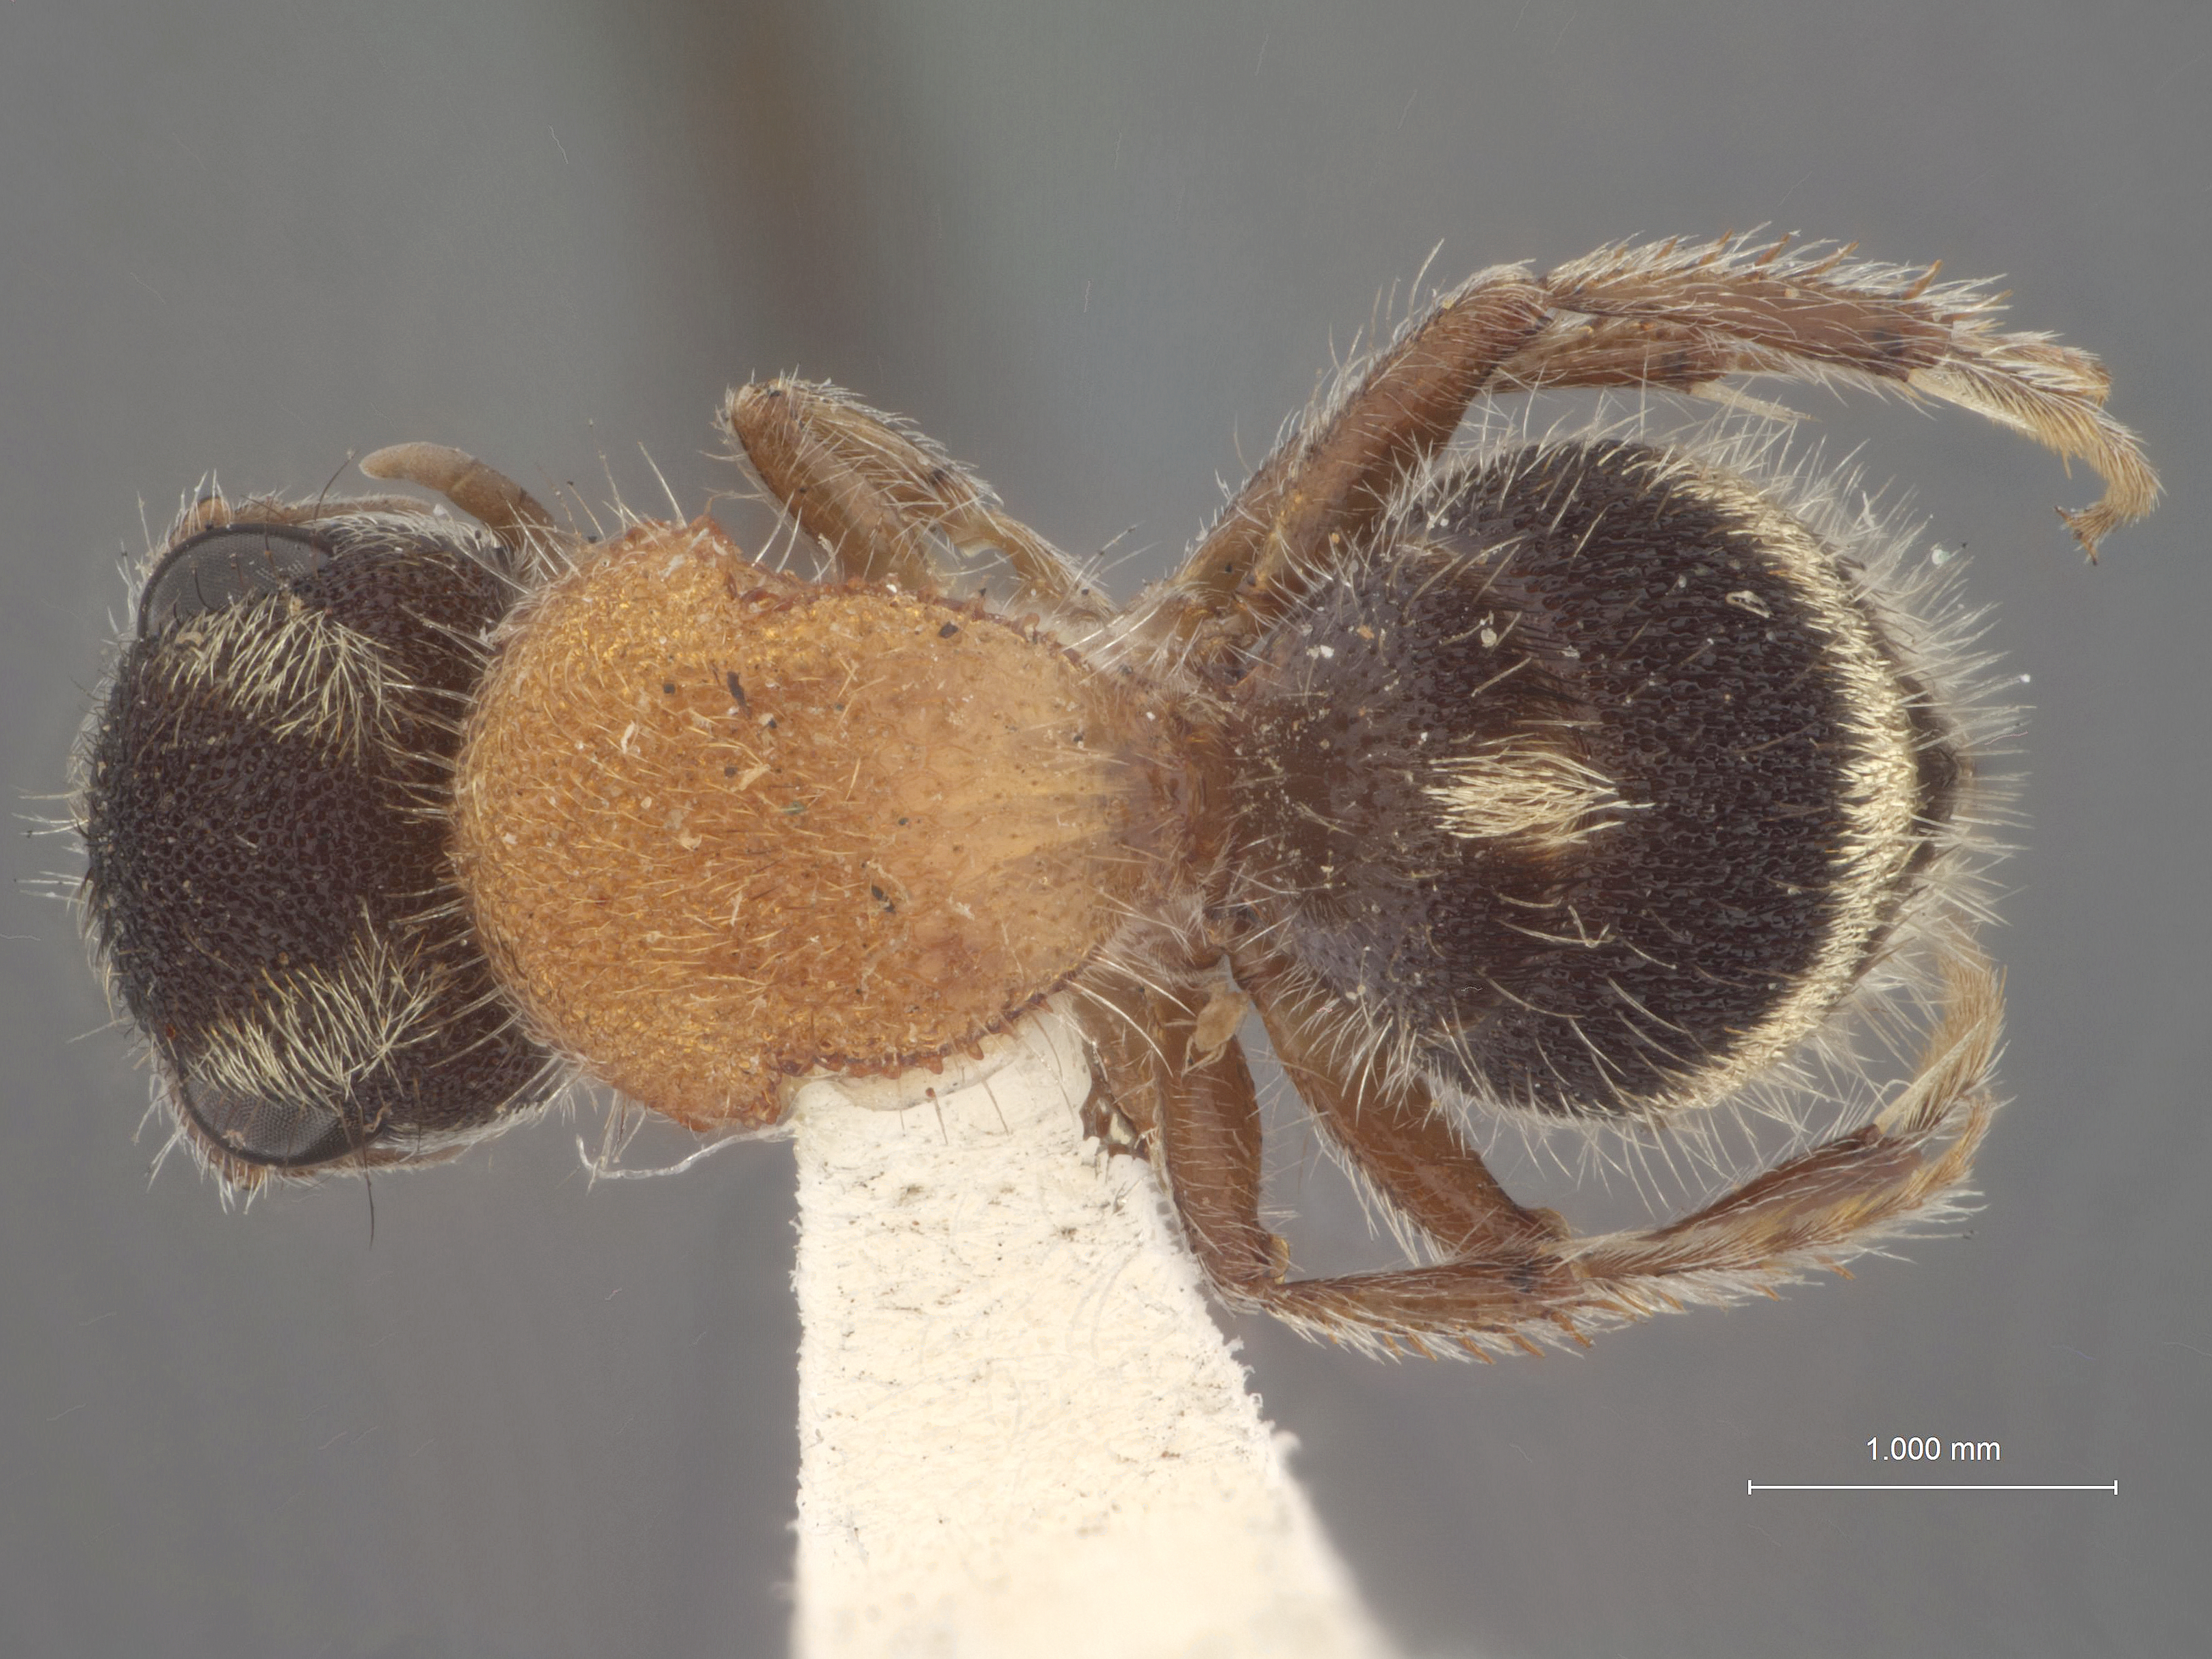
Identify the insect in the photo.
Sphinctopsis piura
